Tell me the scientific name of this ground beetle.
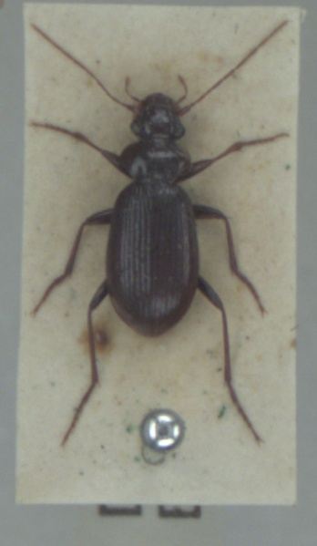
Leistus ferrugineus
